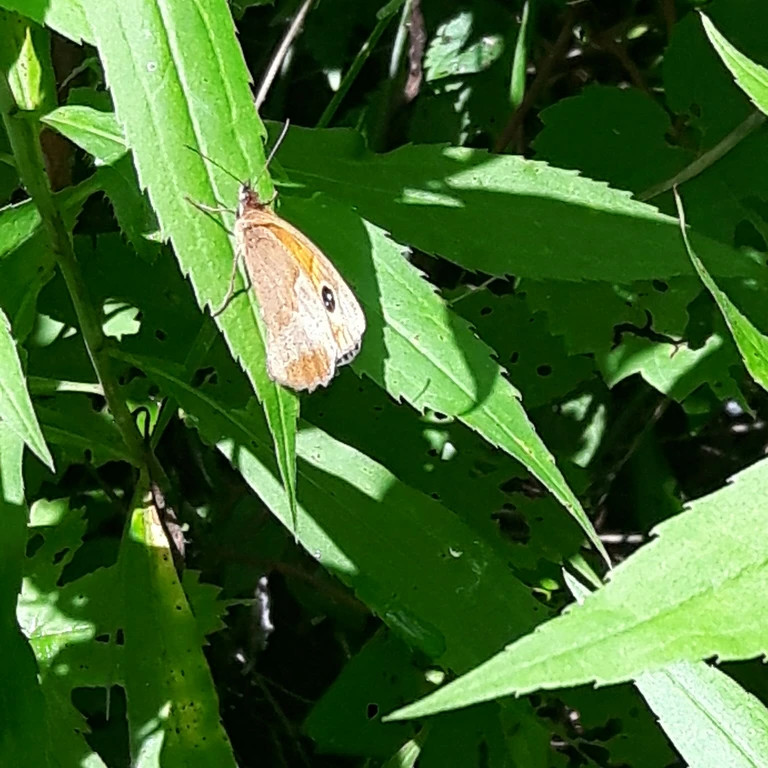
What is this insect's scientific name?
Maniola jurtina
